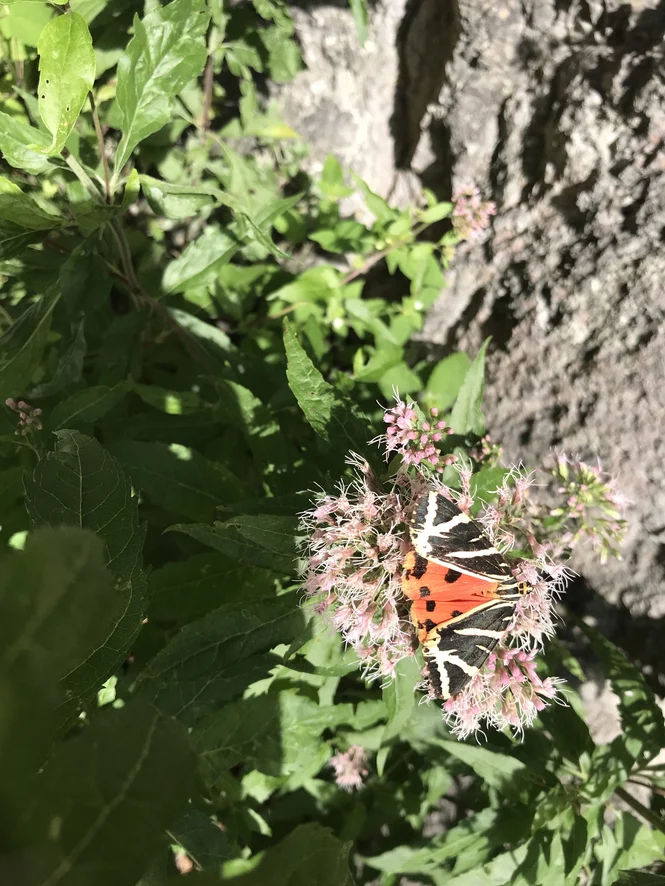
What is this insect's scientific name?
Euplagia quadripunctaria
